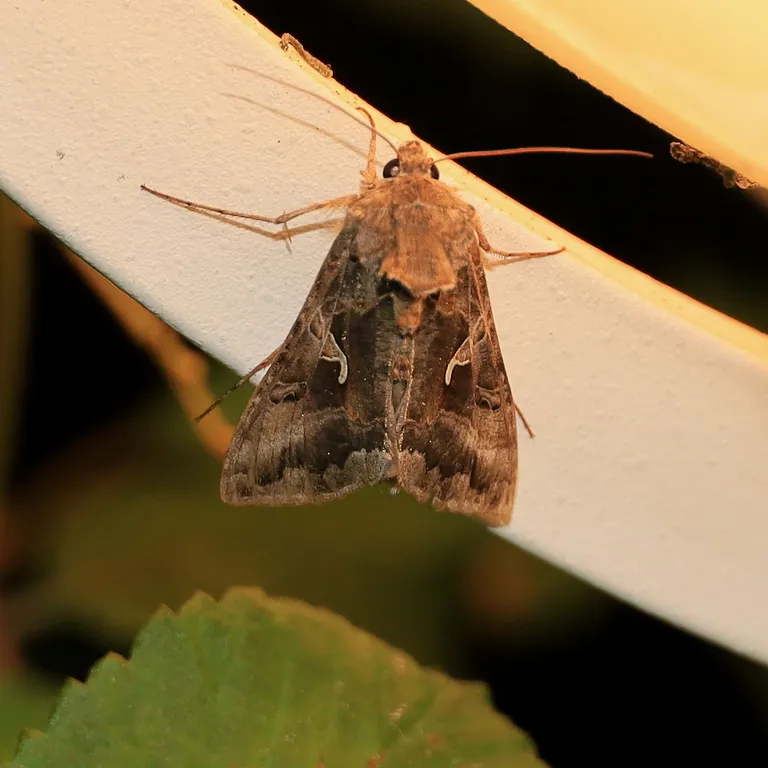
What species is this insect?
Autographa gamma
